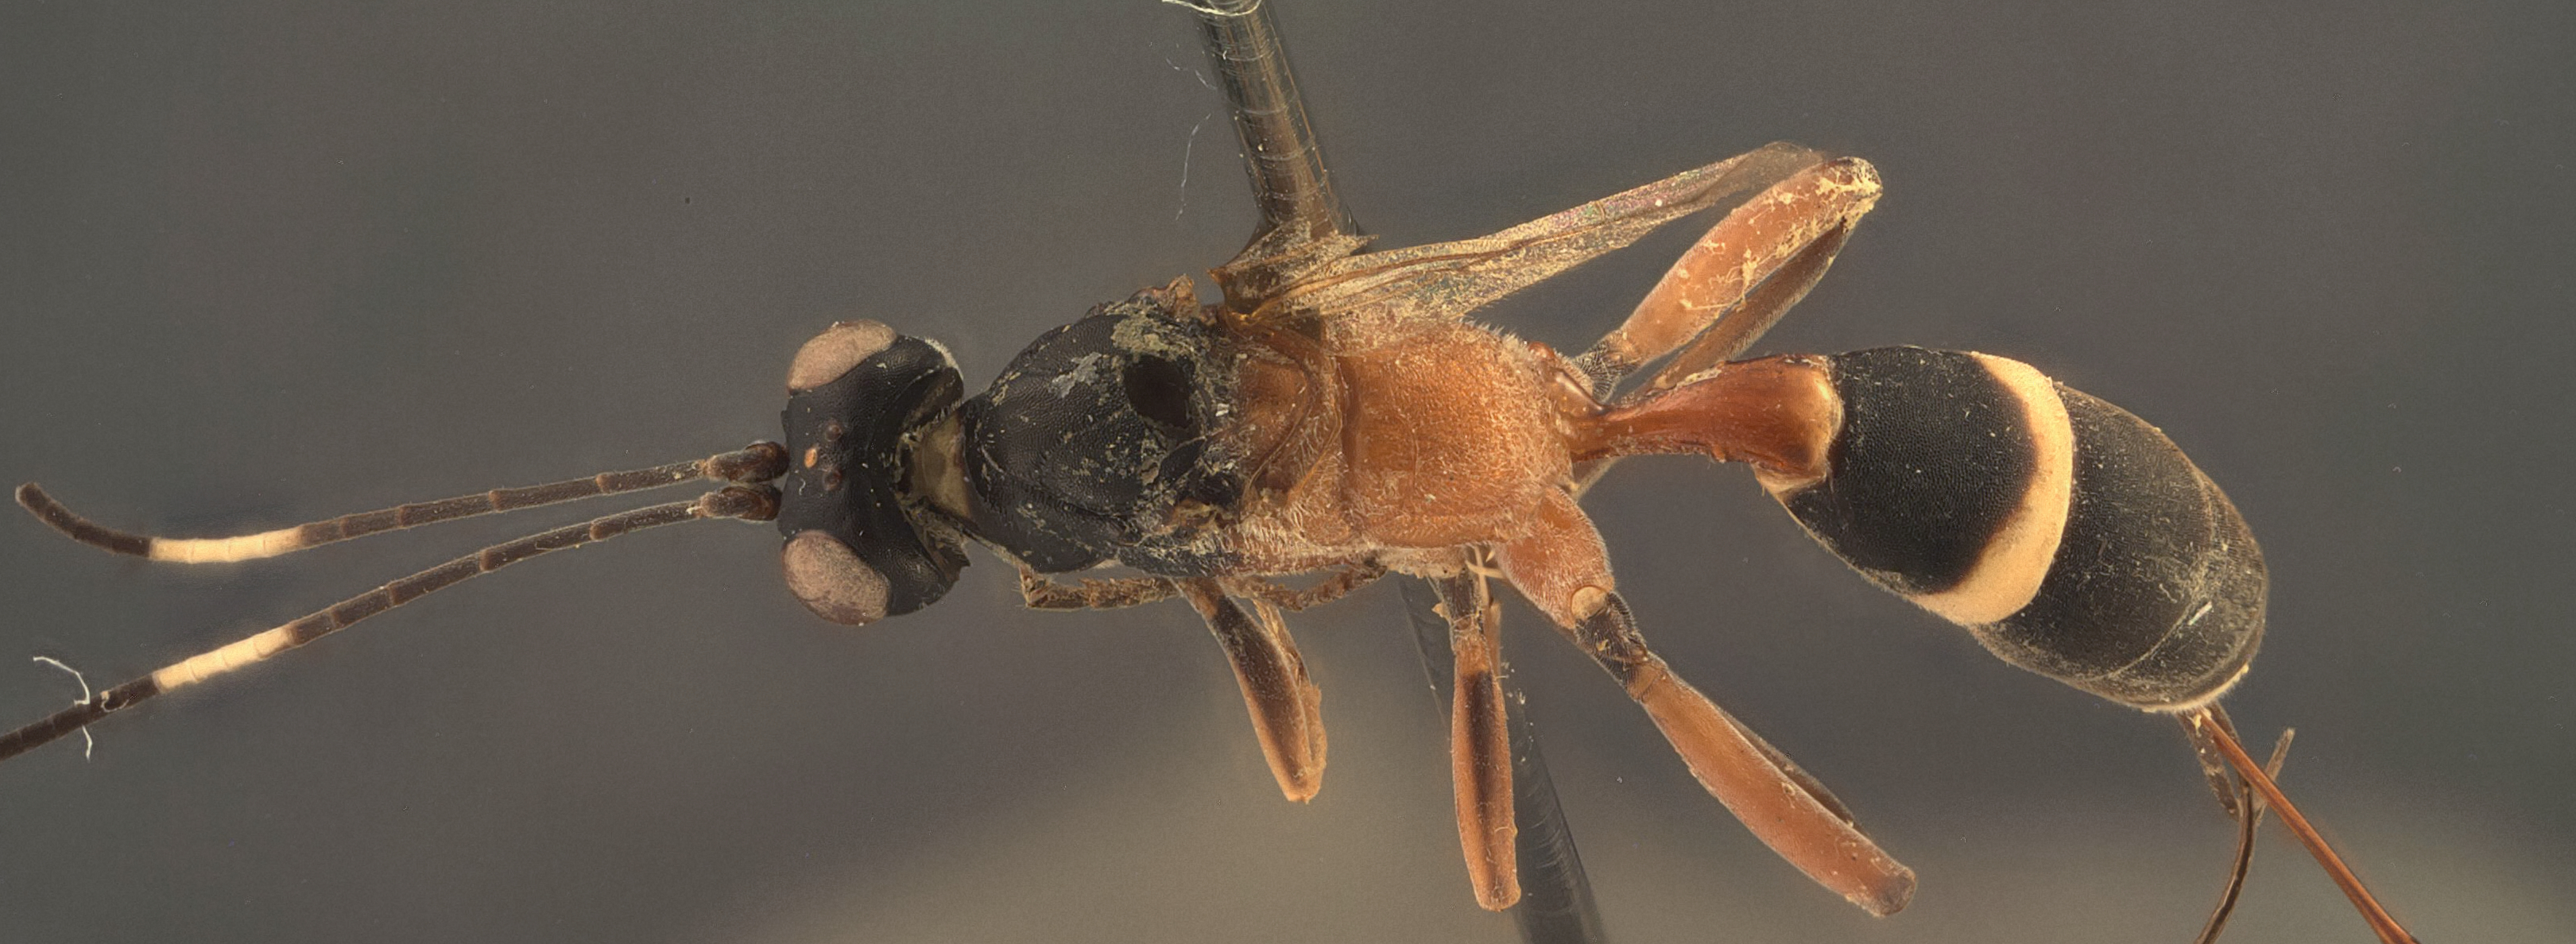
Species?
Eripternimorpha javensis
